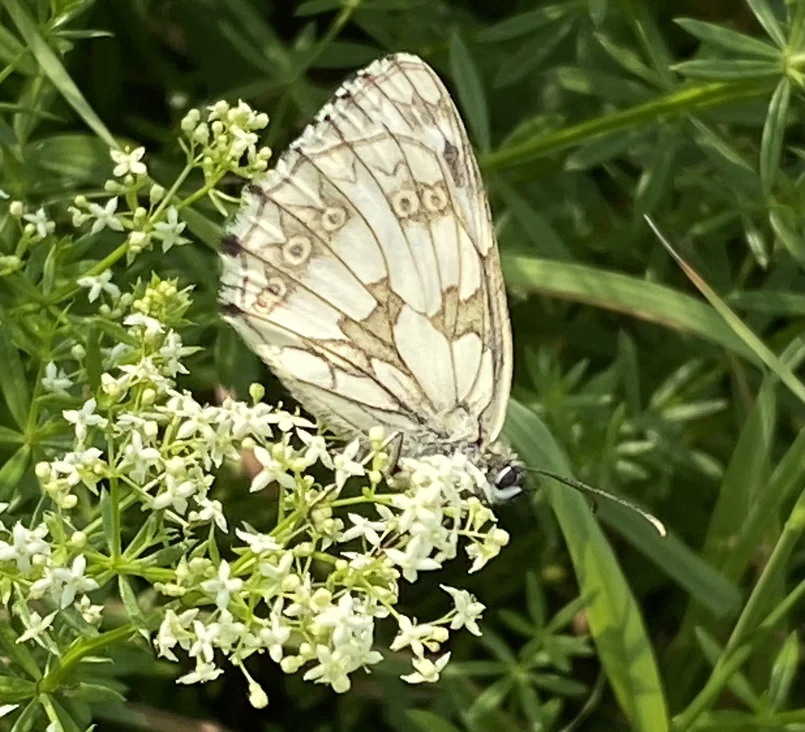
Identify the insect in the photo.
Melanargia galathea
